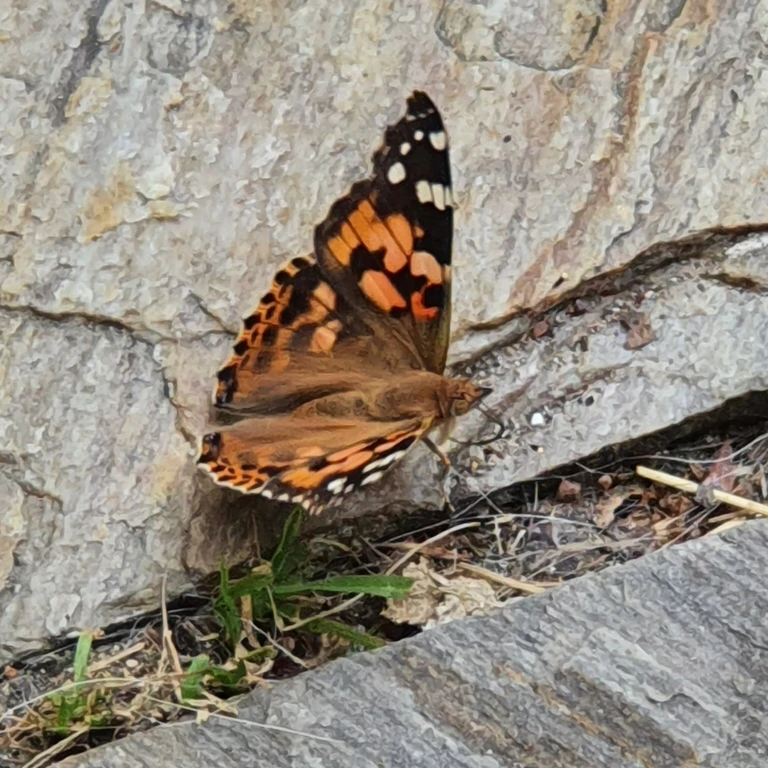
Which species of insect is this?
Vanessa cardui
